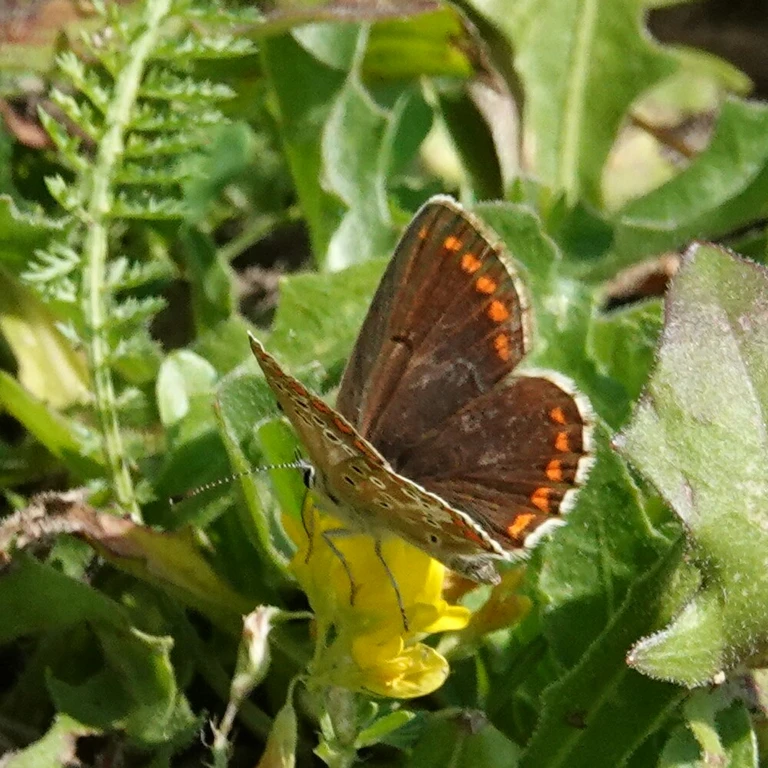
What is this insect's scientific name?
Aricia agestis/artaxerxes
